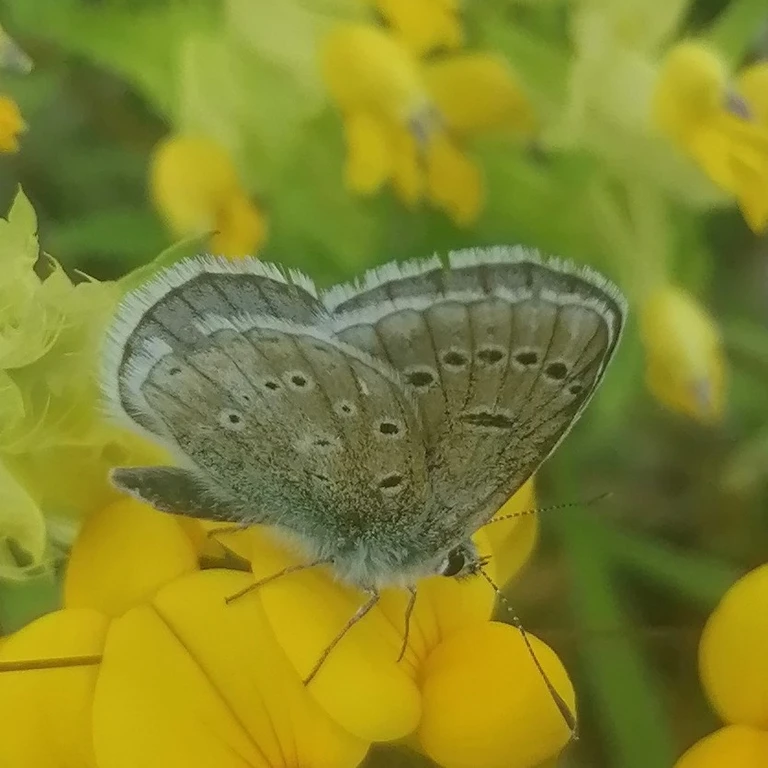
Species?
Polyommatus dorylas
